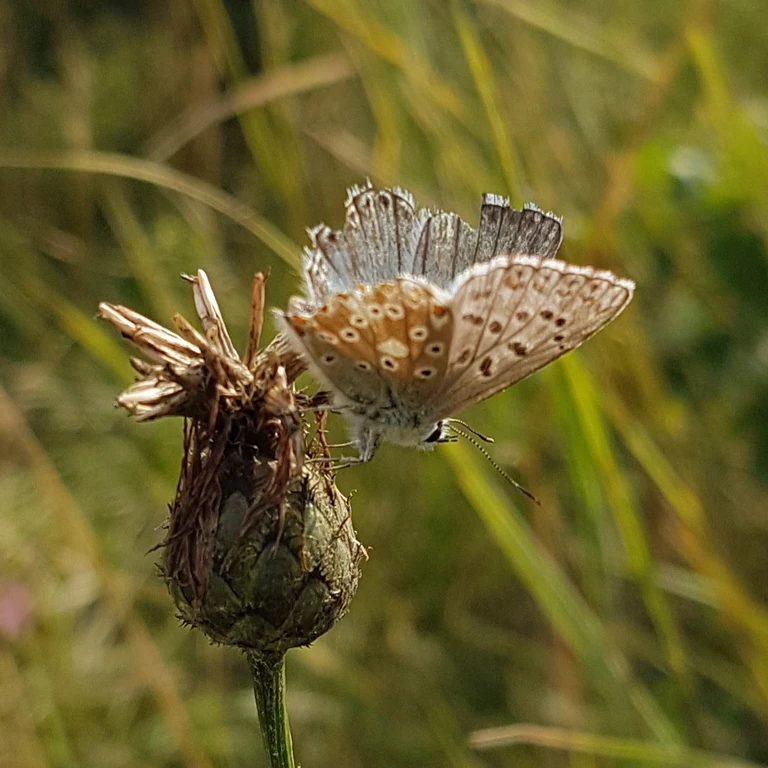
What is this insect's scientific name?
Lysandra coridon
